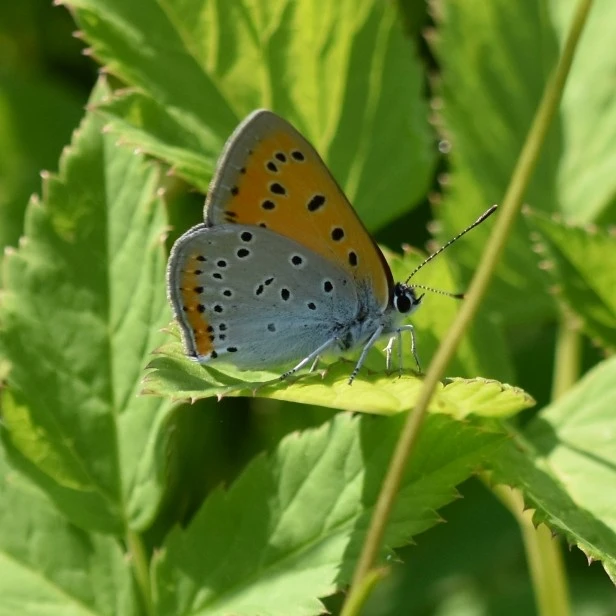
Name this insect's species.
Lycaena dispar
